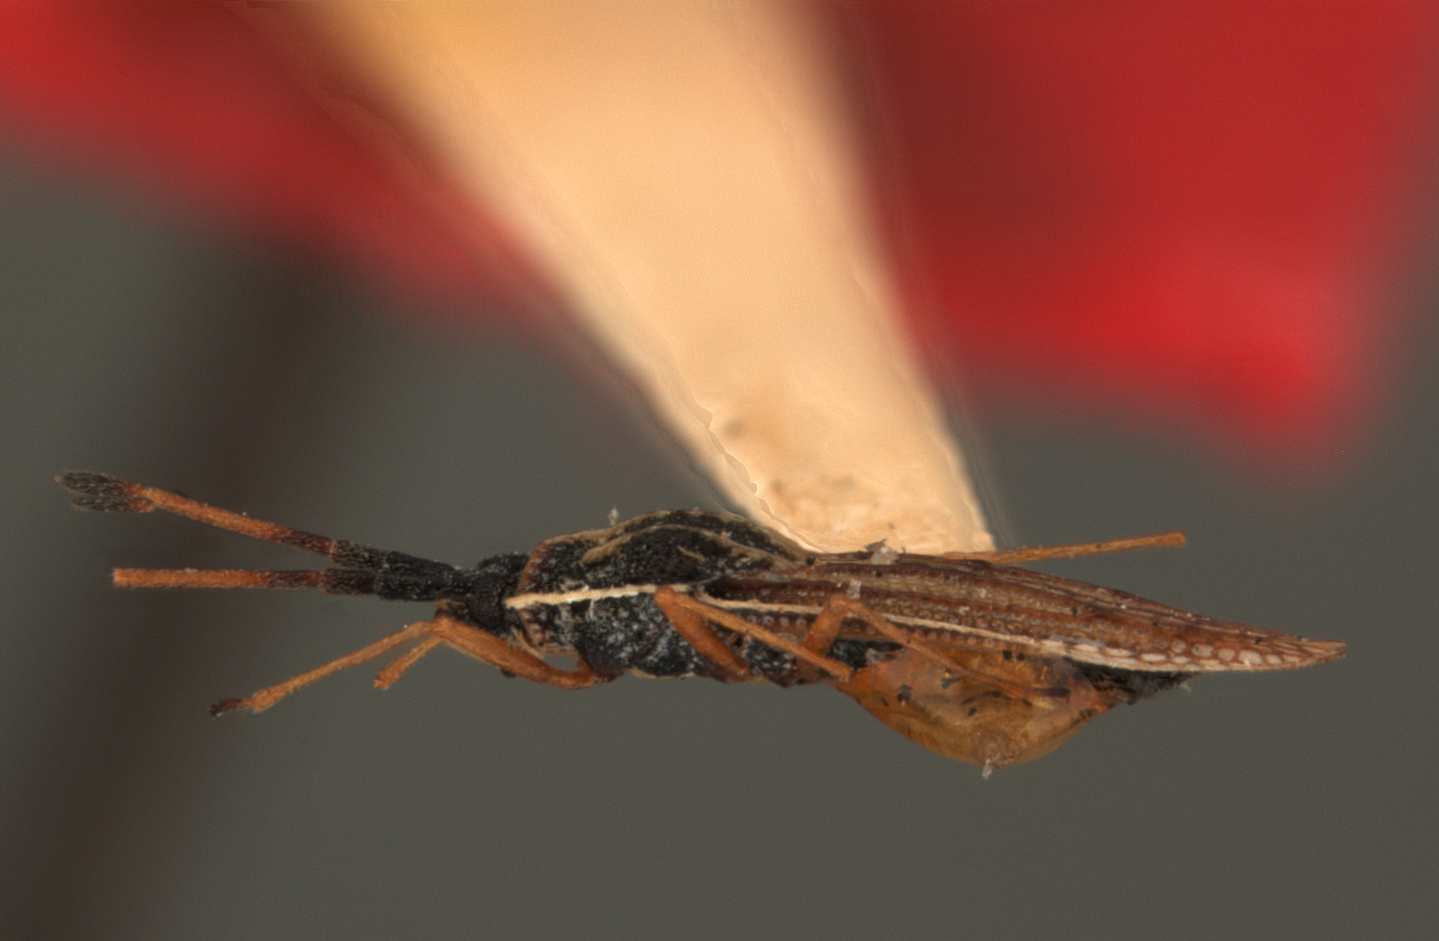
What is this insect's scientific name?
Atheas annulatus
